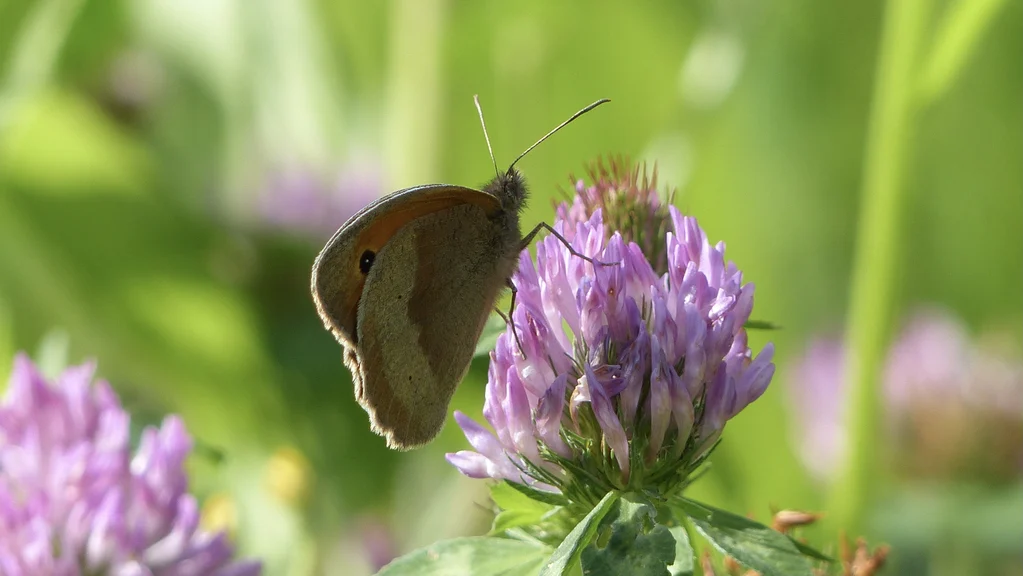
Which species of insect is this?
Maniola jurtina
